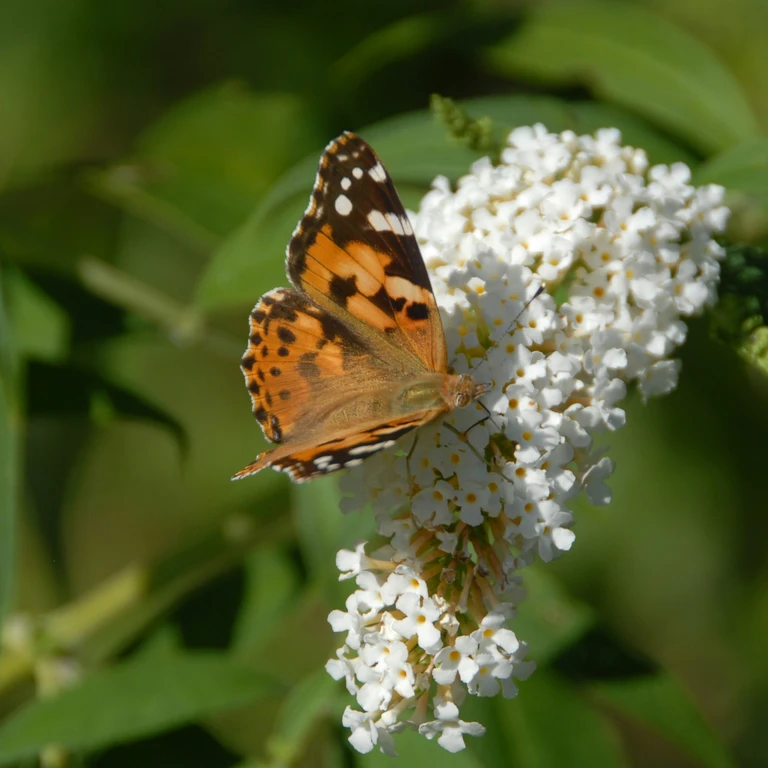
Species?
Vanessa cardui
